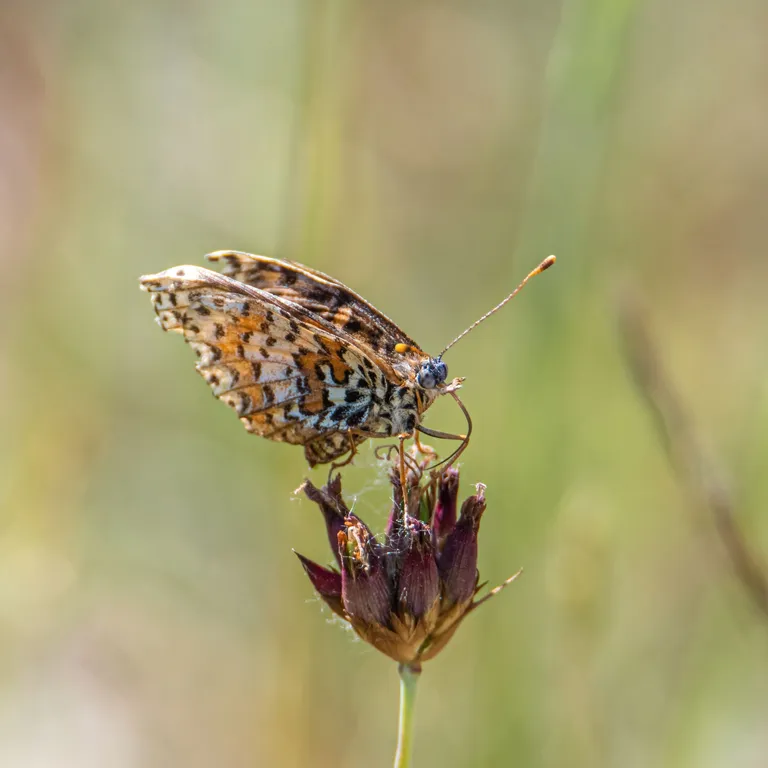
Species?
Melitaea didyma
